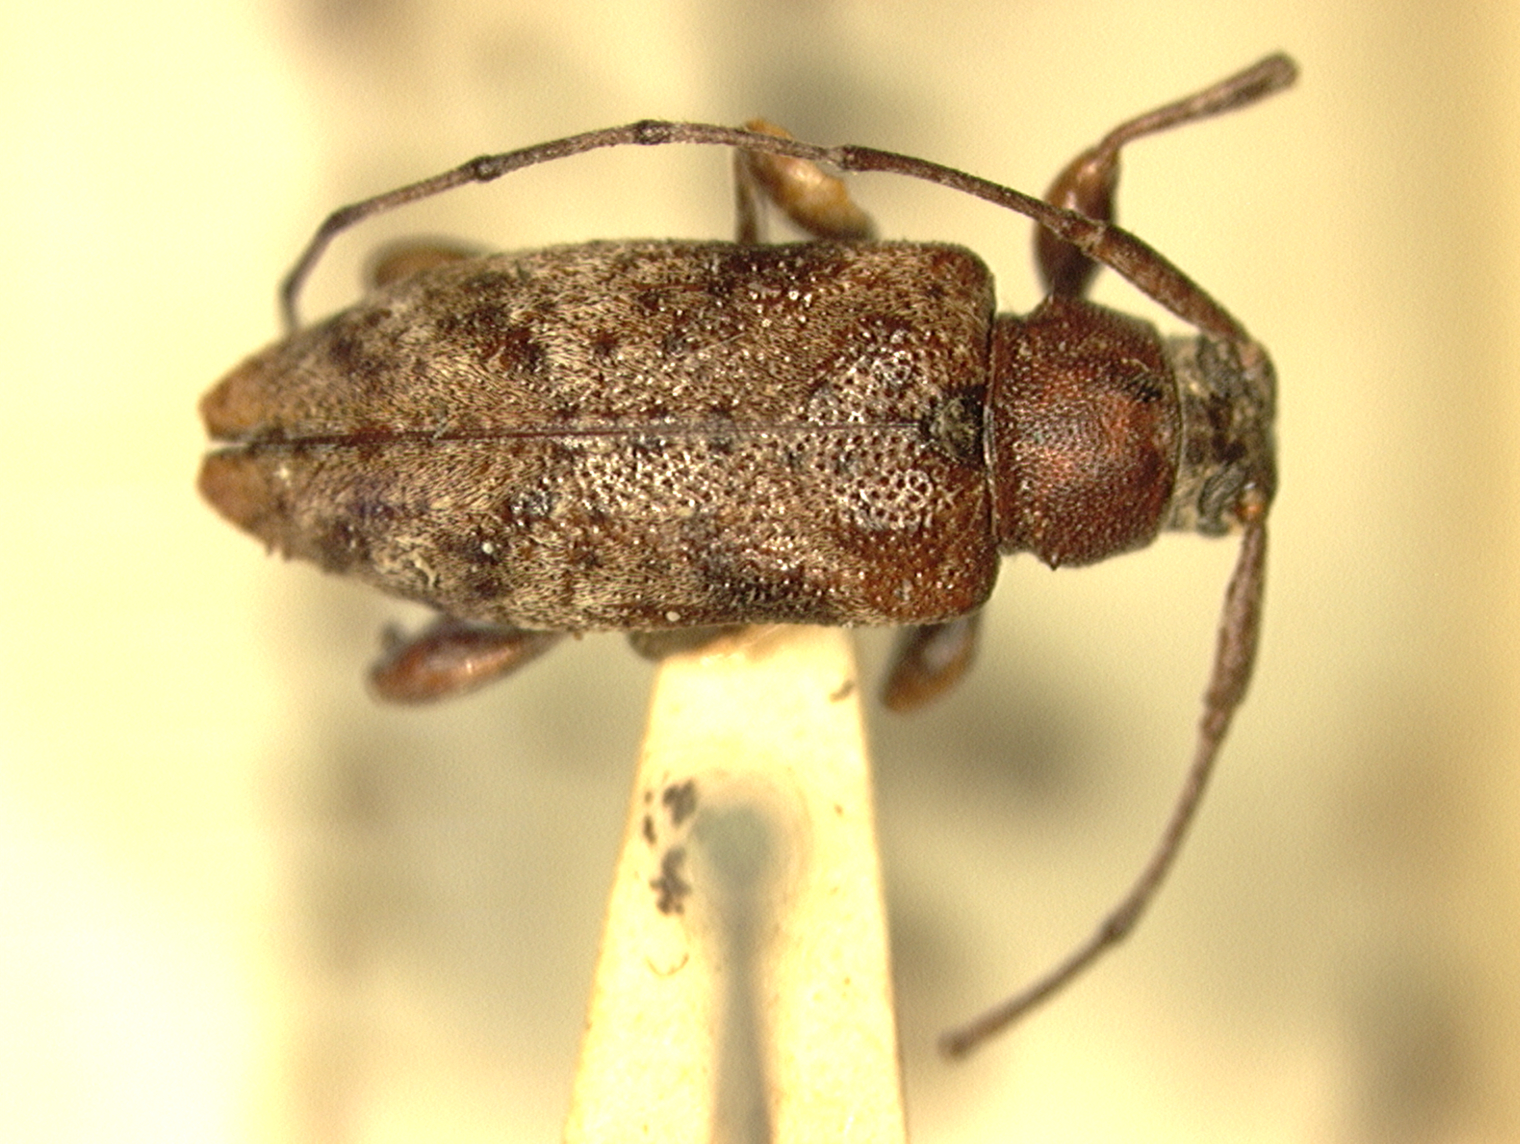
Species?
Sternidius alpha (also Liopus xanthoxyli)
